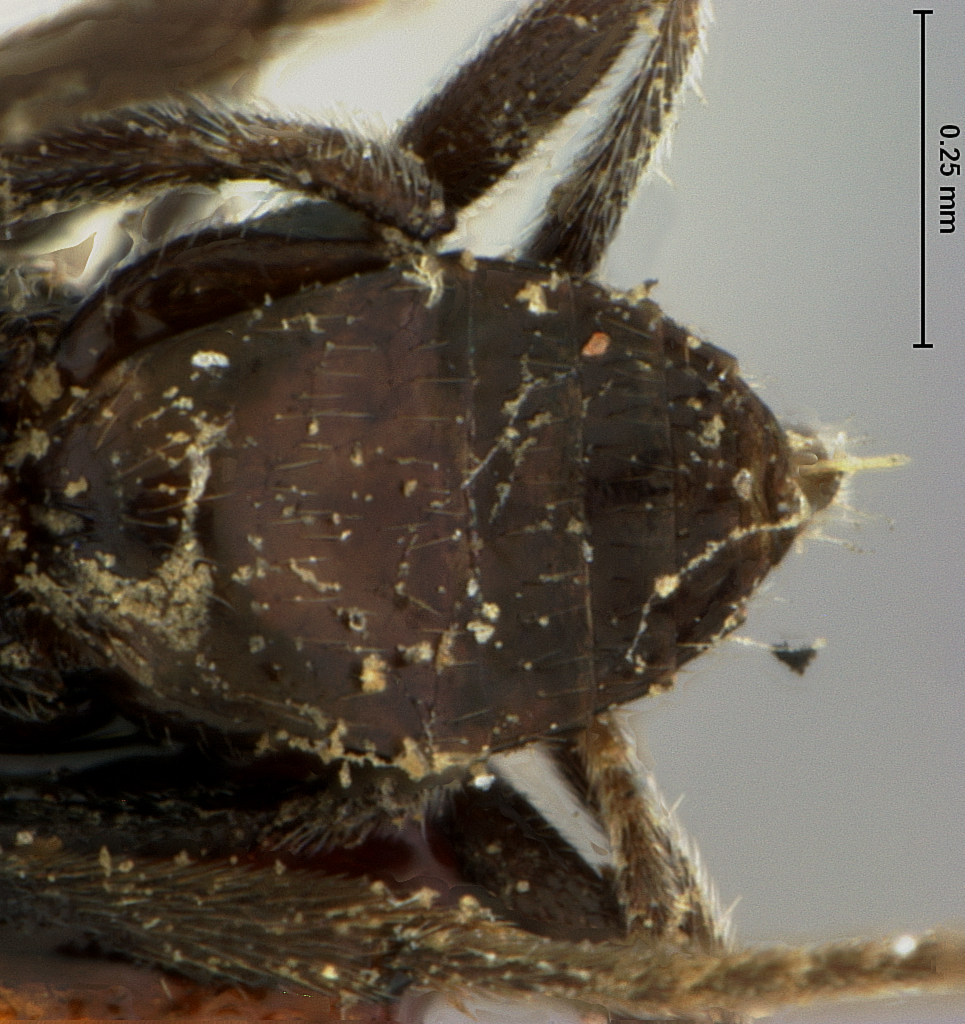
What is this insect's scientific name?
Acoelius australiensis
